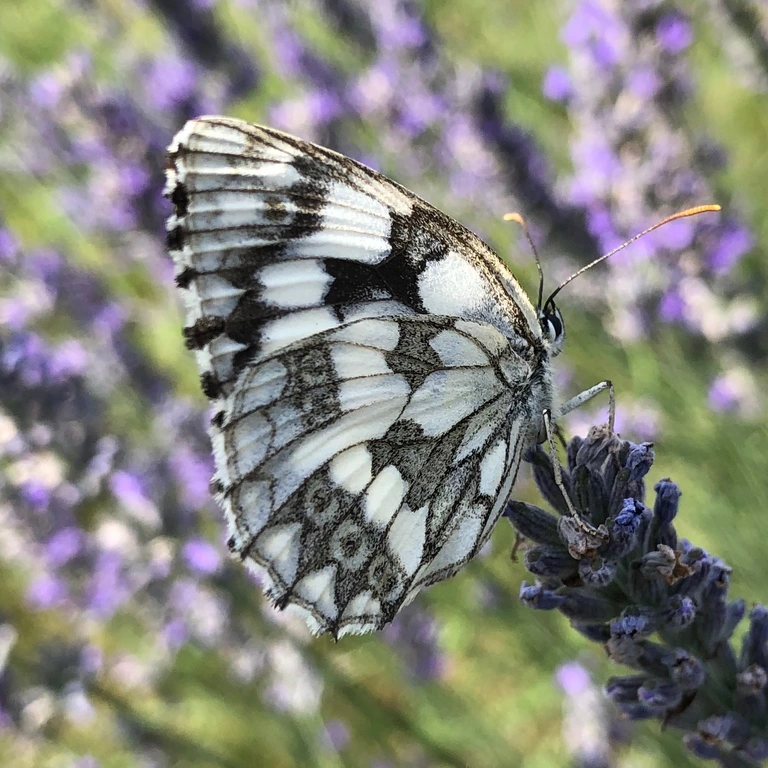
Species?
Melanargia galathea
